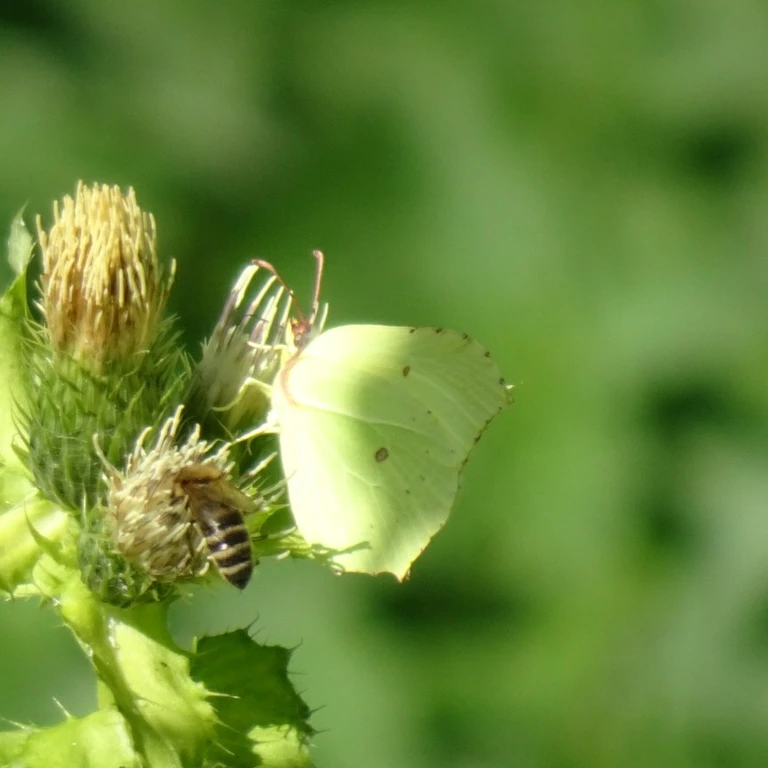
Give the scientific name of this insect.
Gonepteryx rhamni
